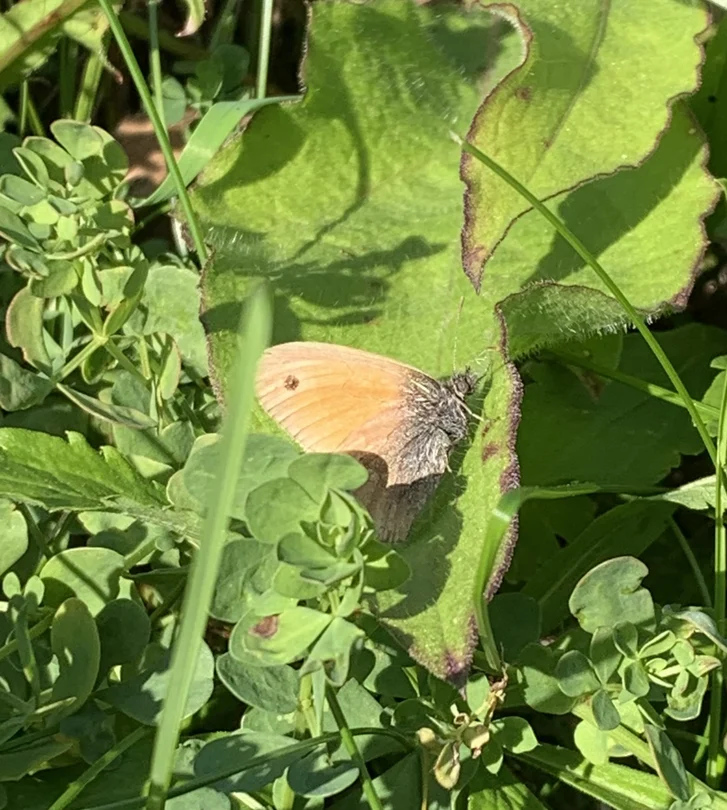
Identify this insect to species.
Coenonympha pamphilus
